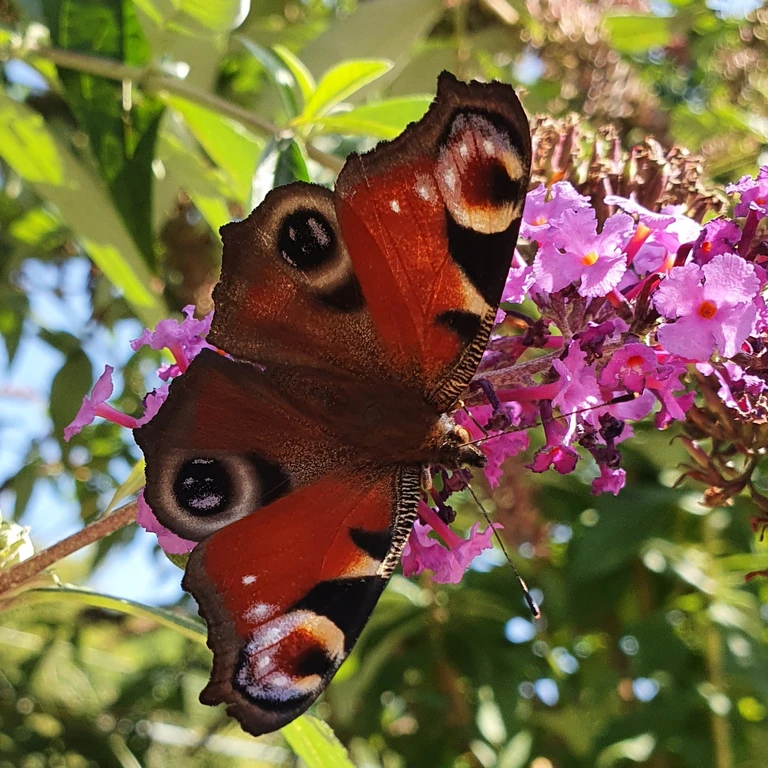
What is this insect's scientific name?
Aglais io
